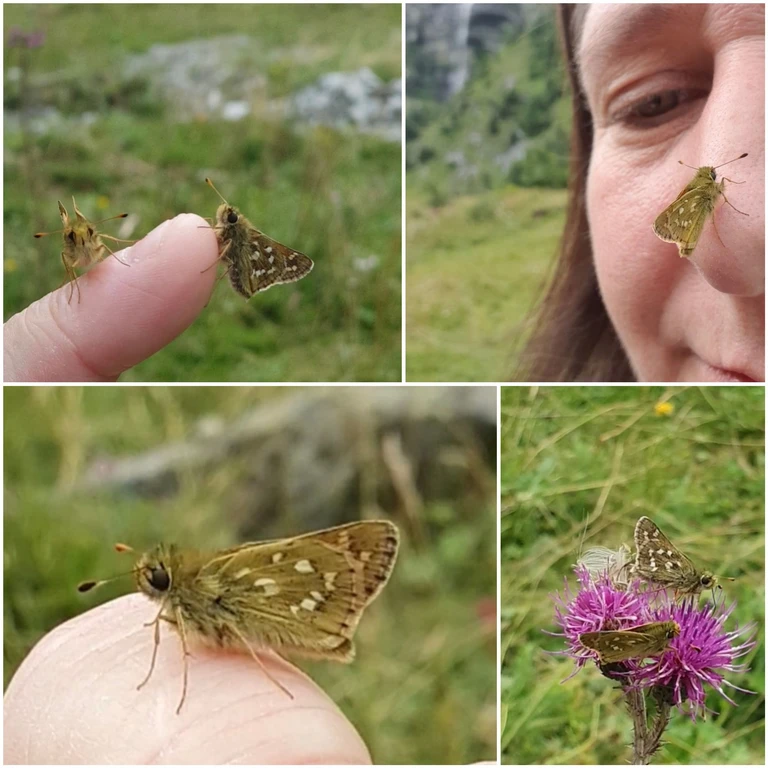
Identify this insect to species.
Hesperia comma
